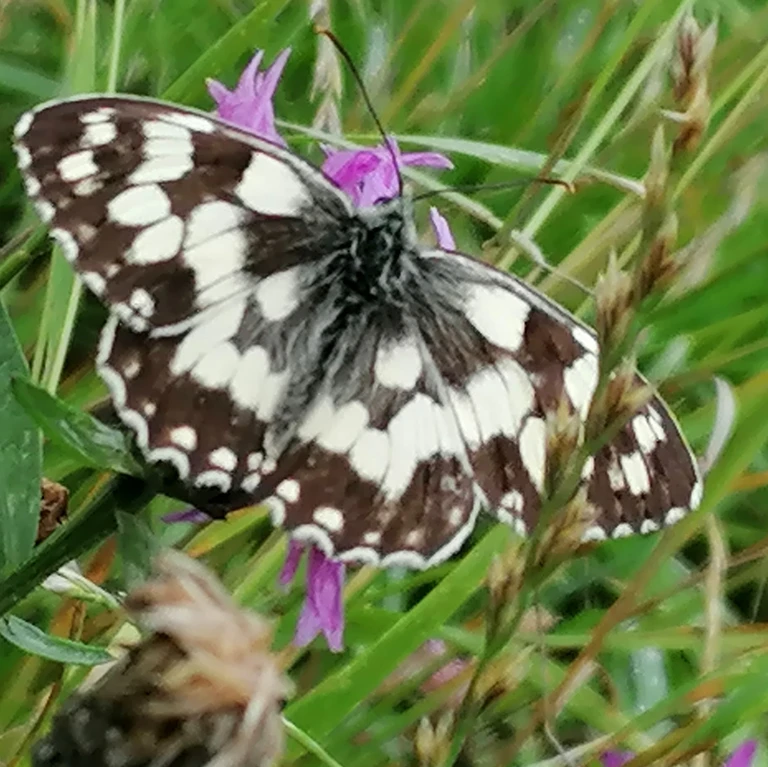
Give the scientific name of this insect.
Melanargia galathea
